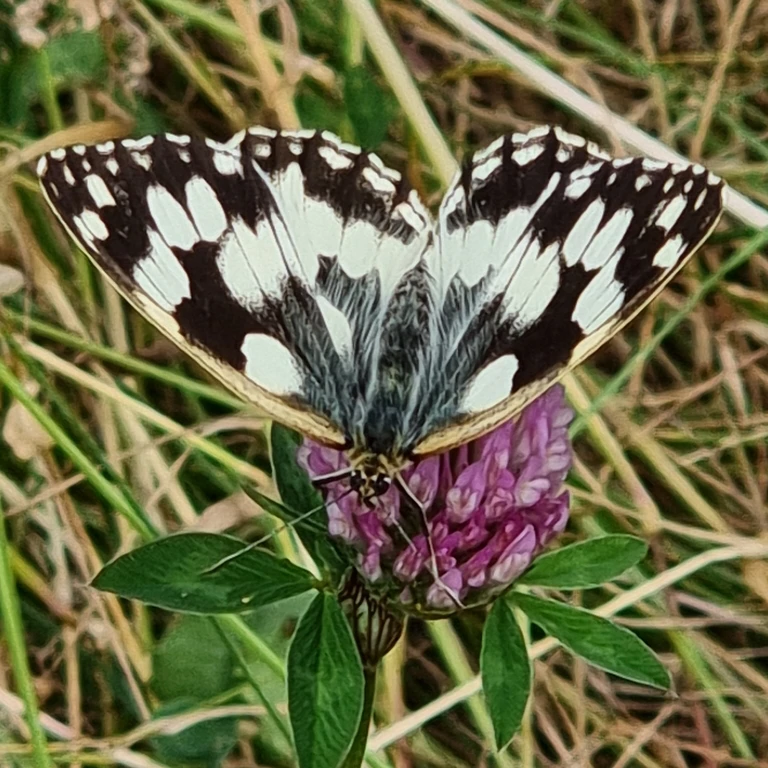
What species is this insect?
Melanargia galathea
